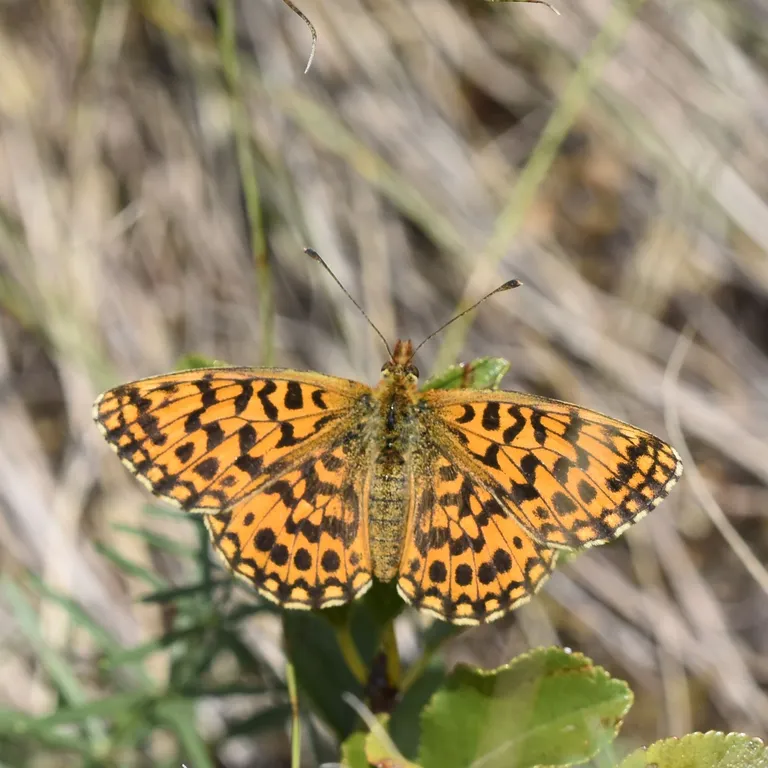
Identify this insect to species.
Boloria dia
